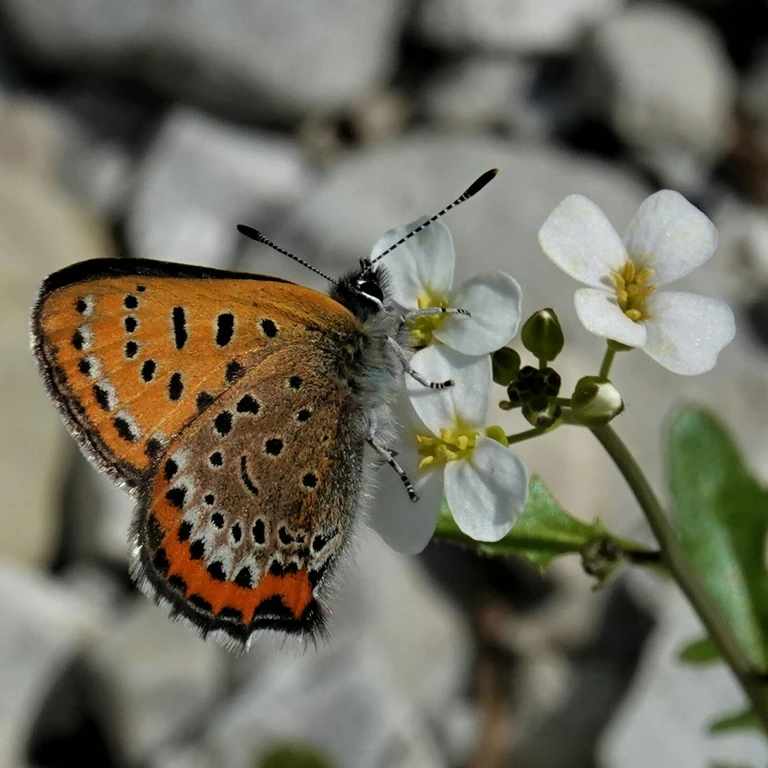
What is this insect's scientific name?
Lycaena helle (also Helleia helle)
